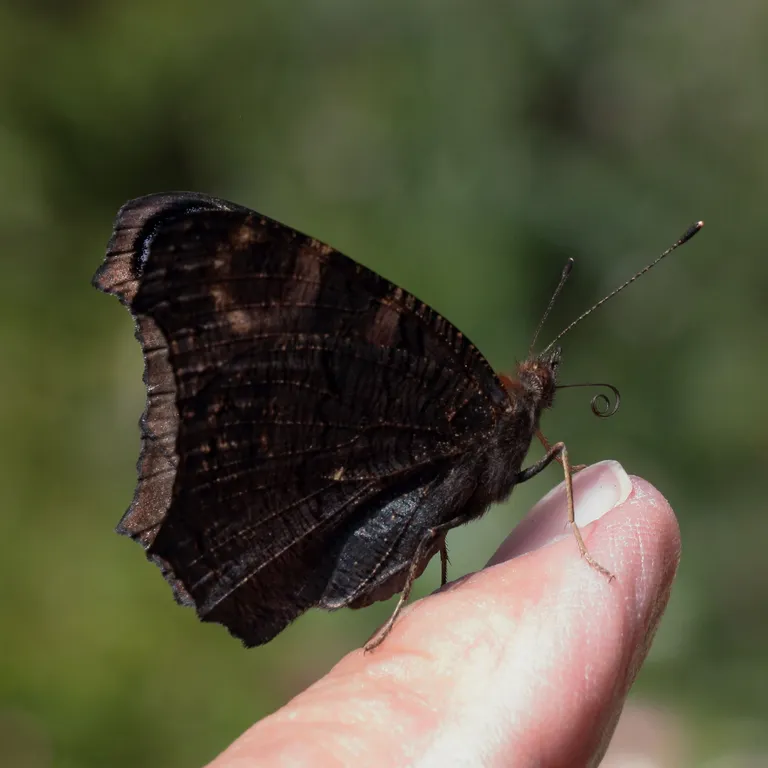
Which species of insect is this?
Aglais io
